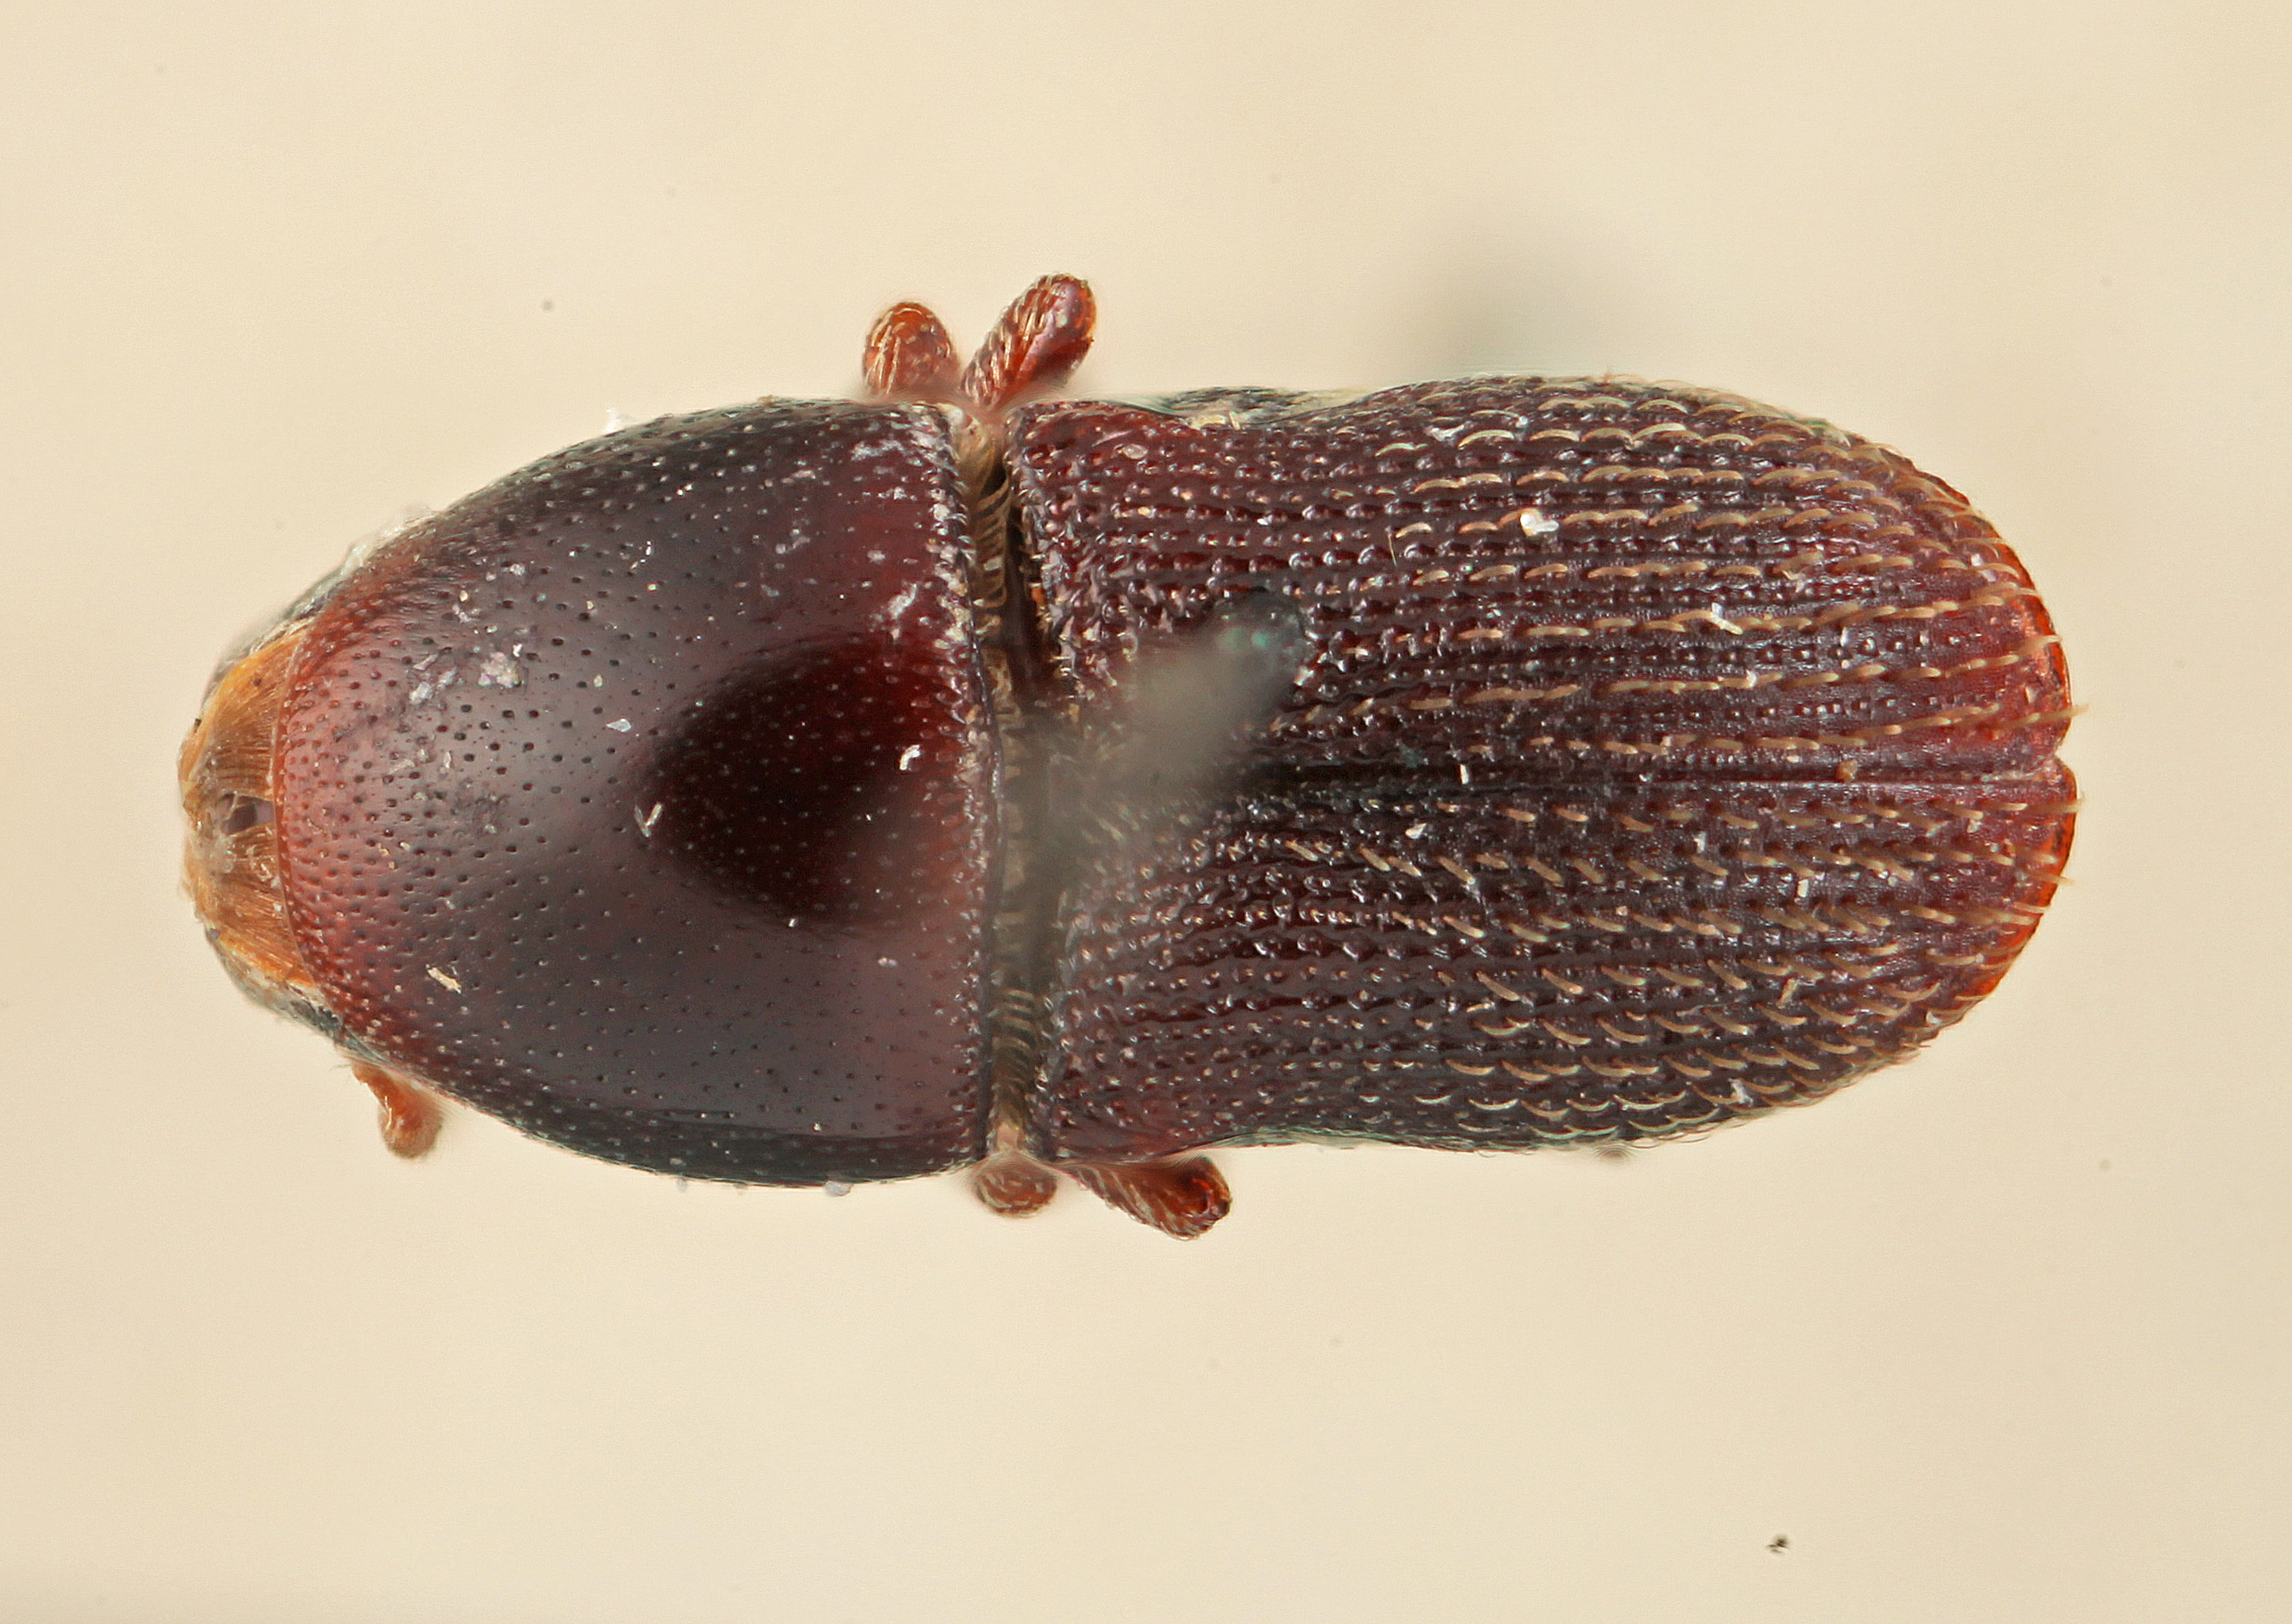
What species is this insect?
Scolytopsis argentinensis
